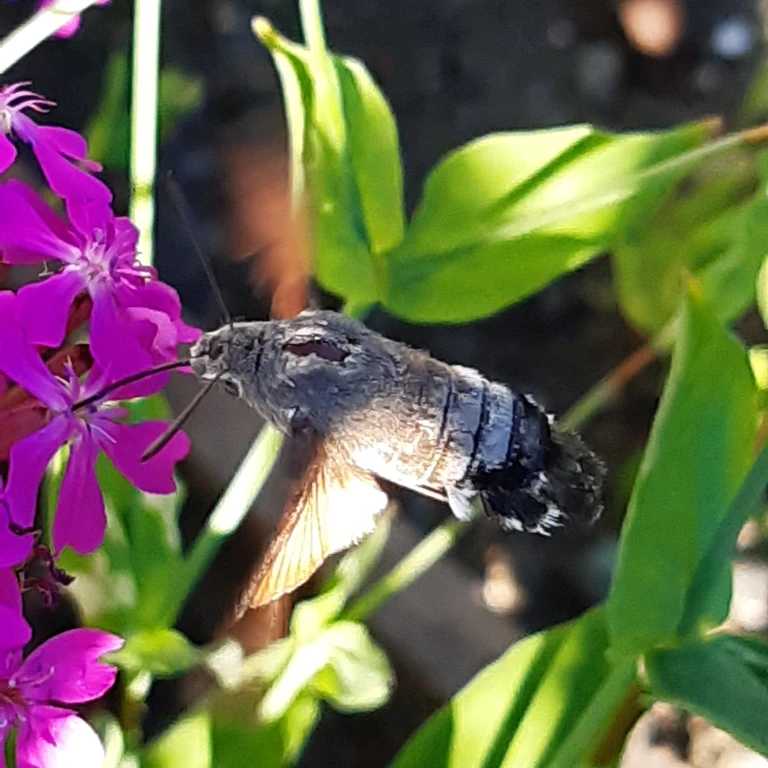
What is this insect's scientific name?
Macroglossum stellatarum
